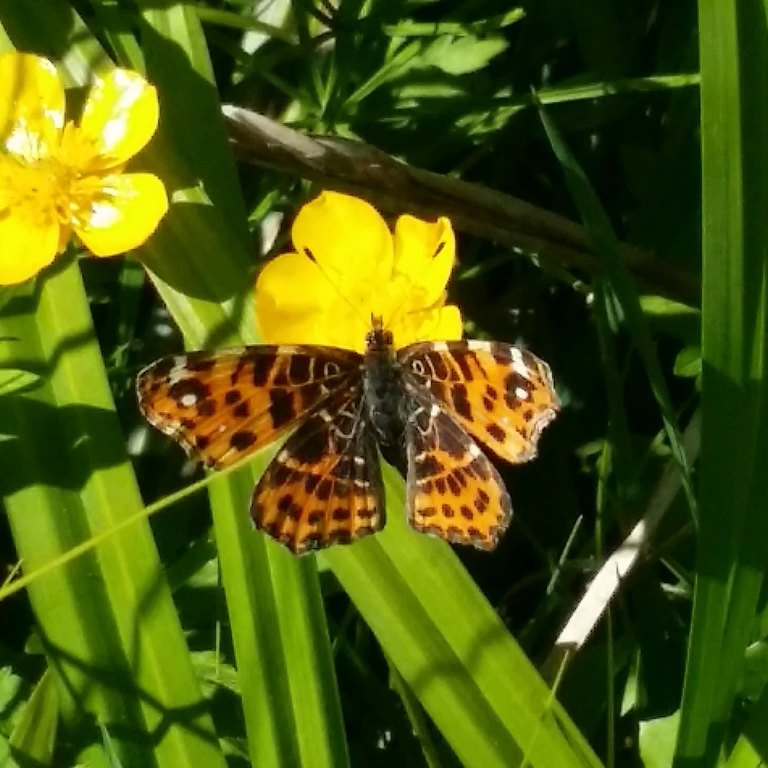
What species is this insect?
Araschnia levana
